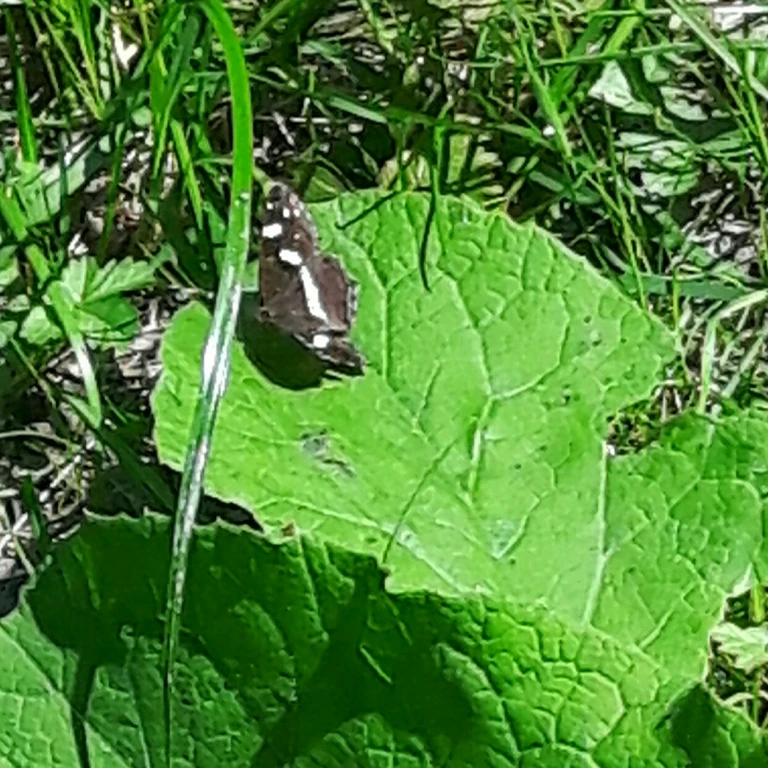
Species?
Araschnia levana
